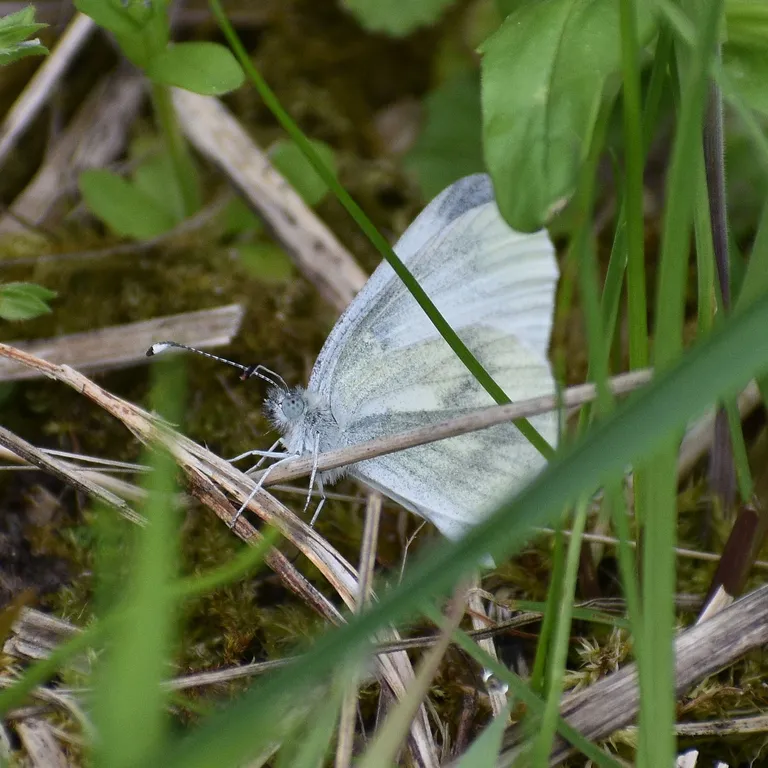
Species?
Leptidea sinapis/juvernica
